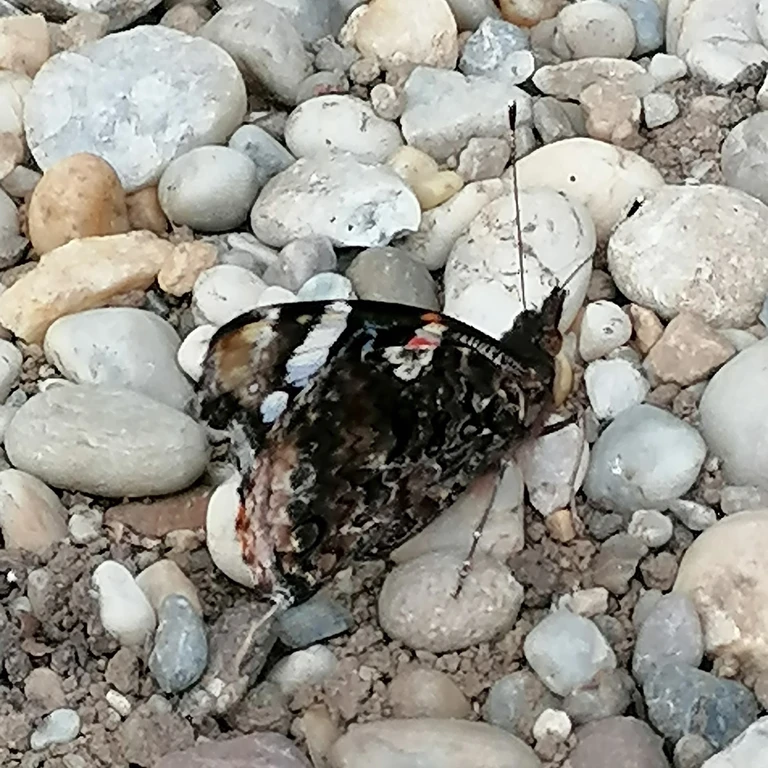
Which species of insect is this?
Vanessa atalanta
